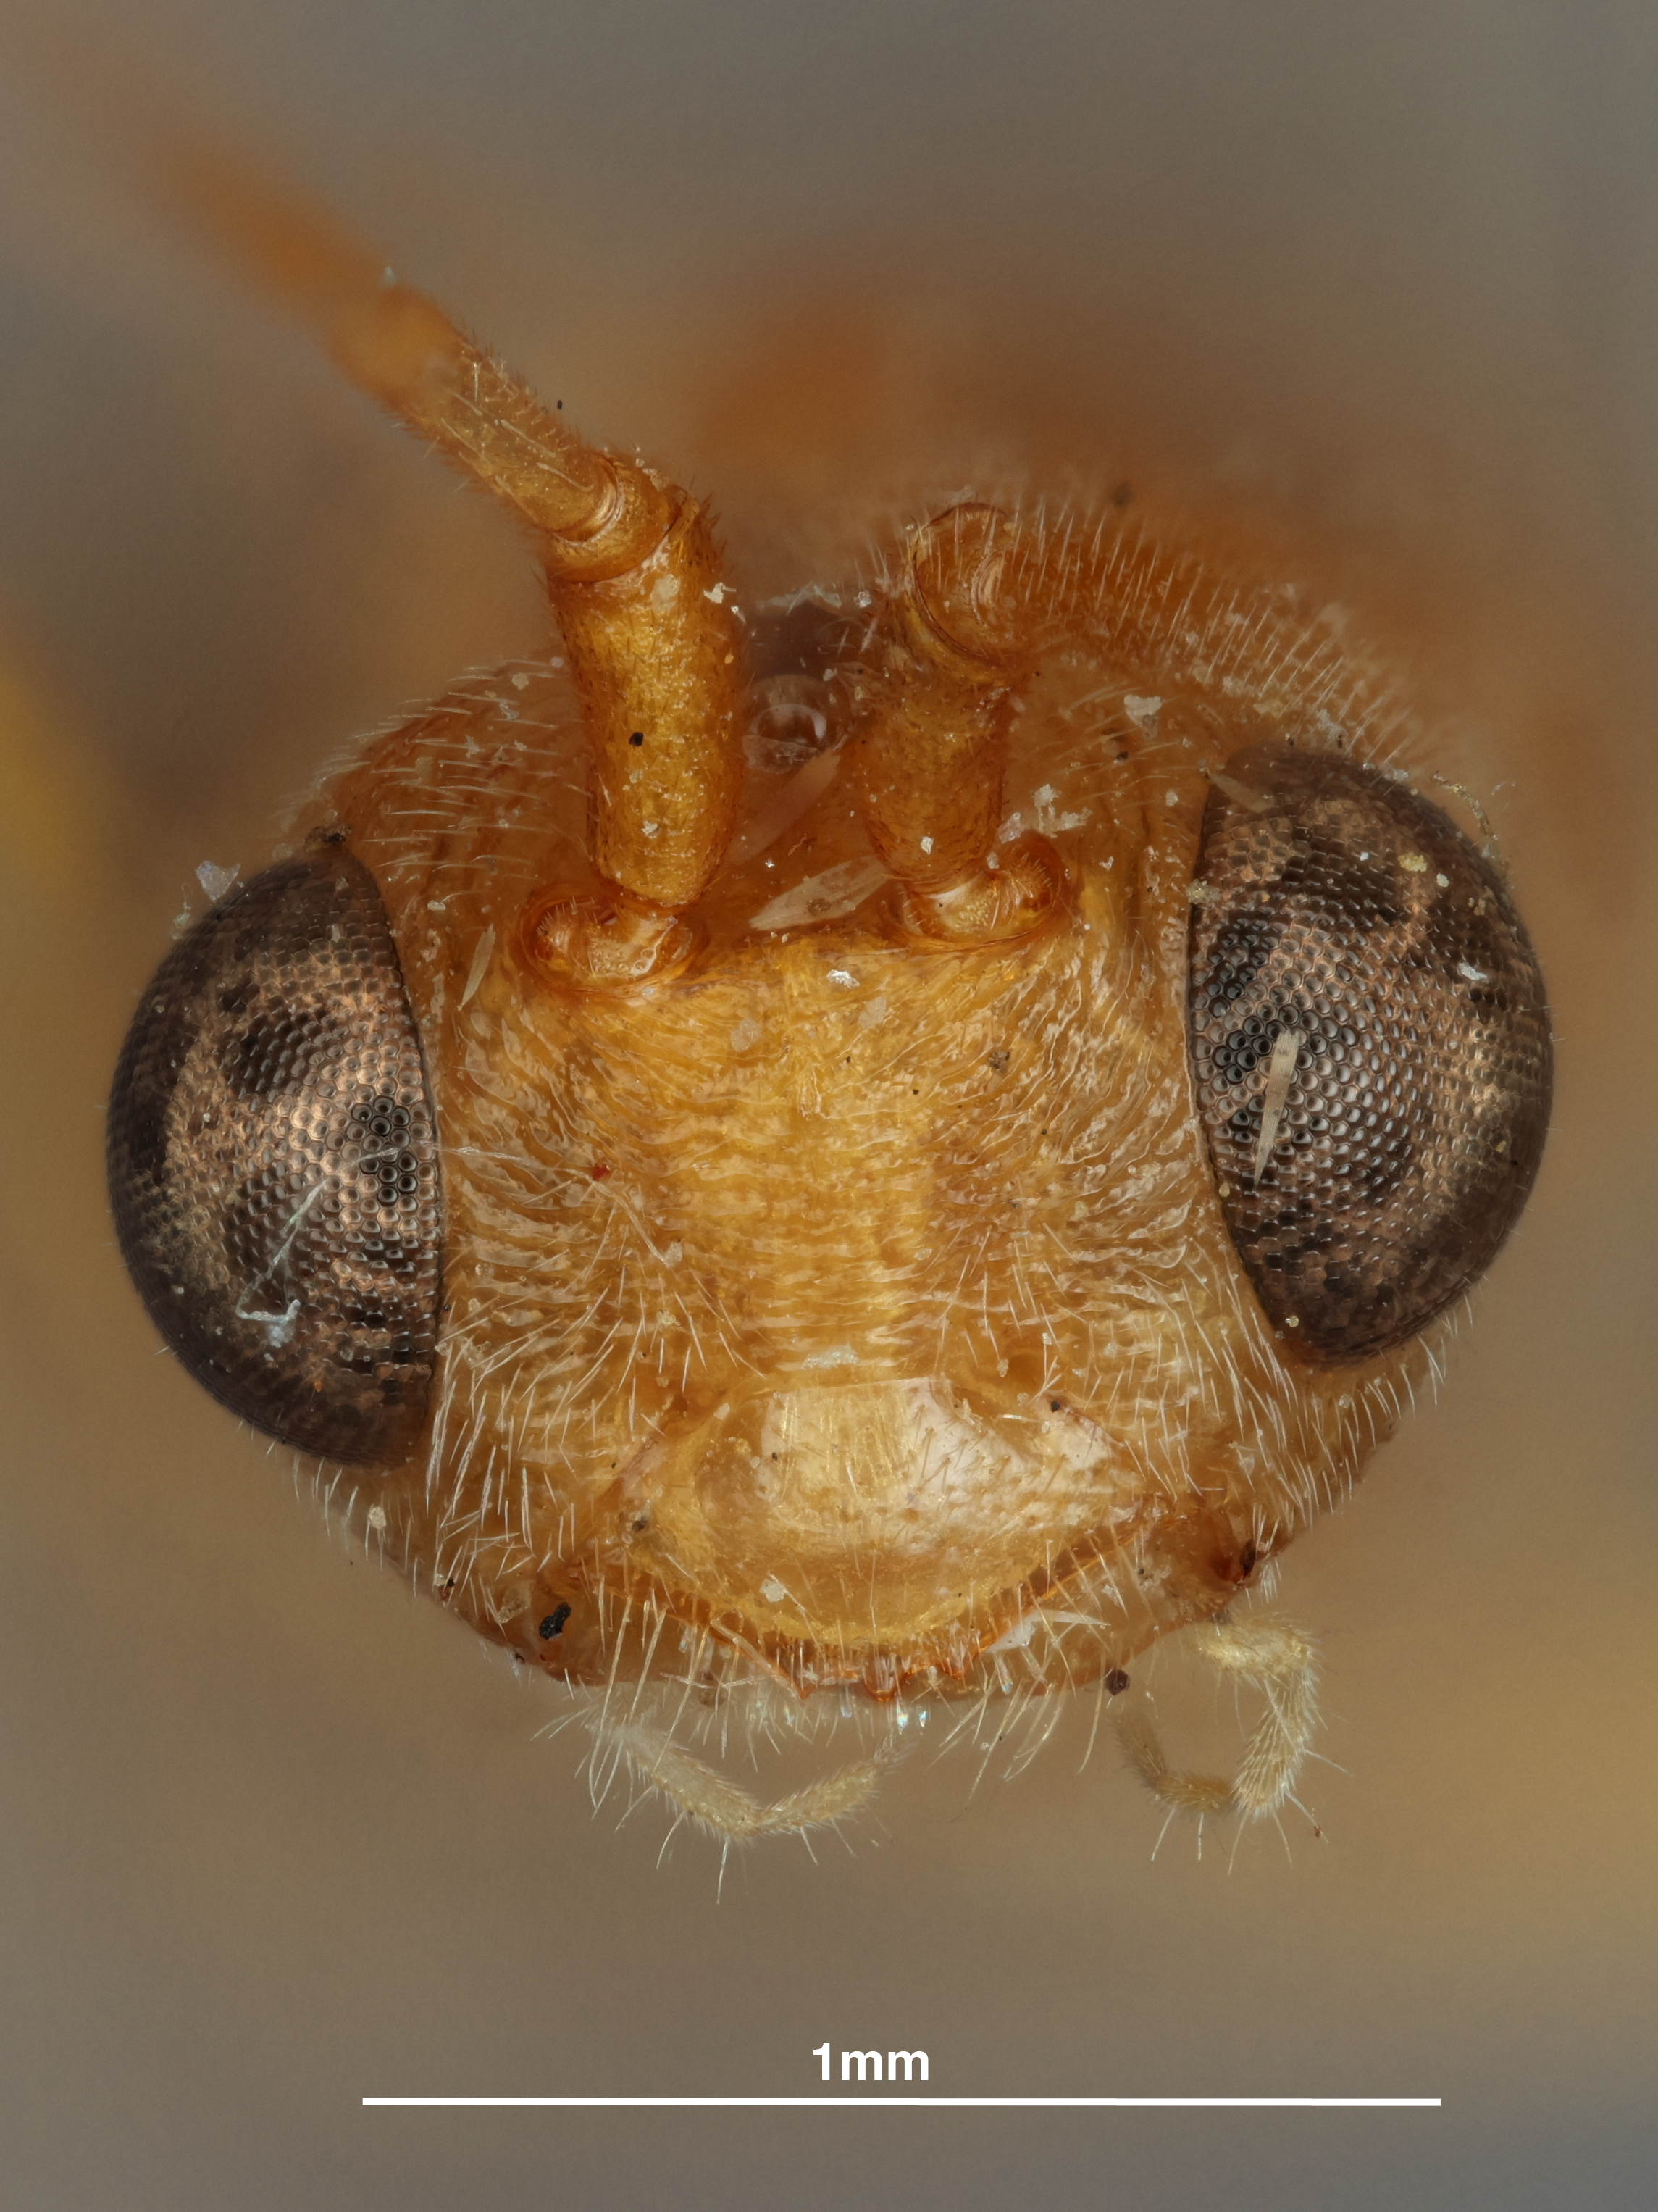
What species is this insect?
Phanerotoma rufotestacea
